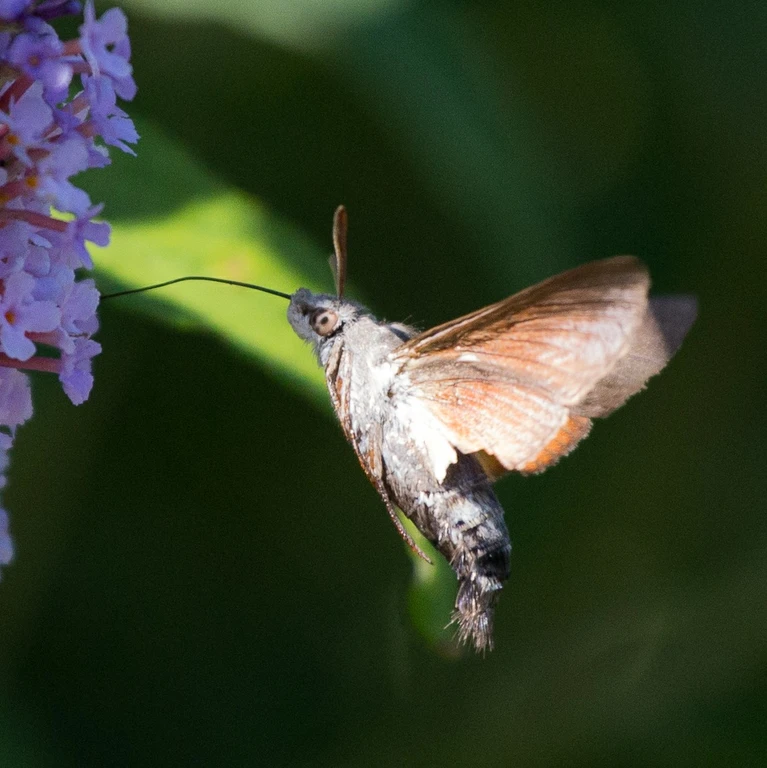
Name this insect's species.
Macroglossum stellatarum
